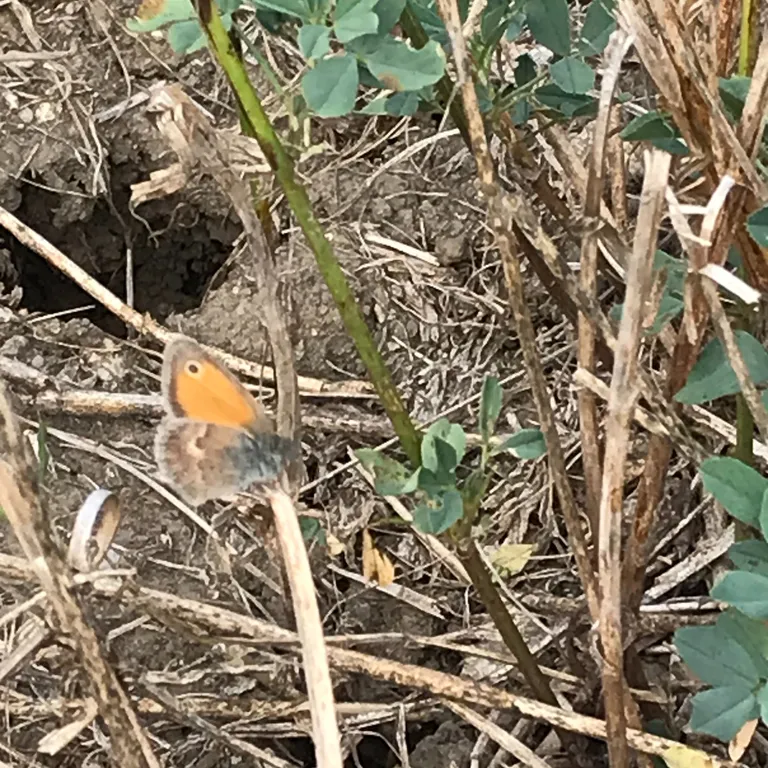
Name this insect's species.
Coenonympha pamphilus
